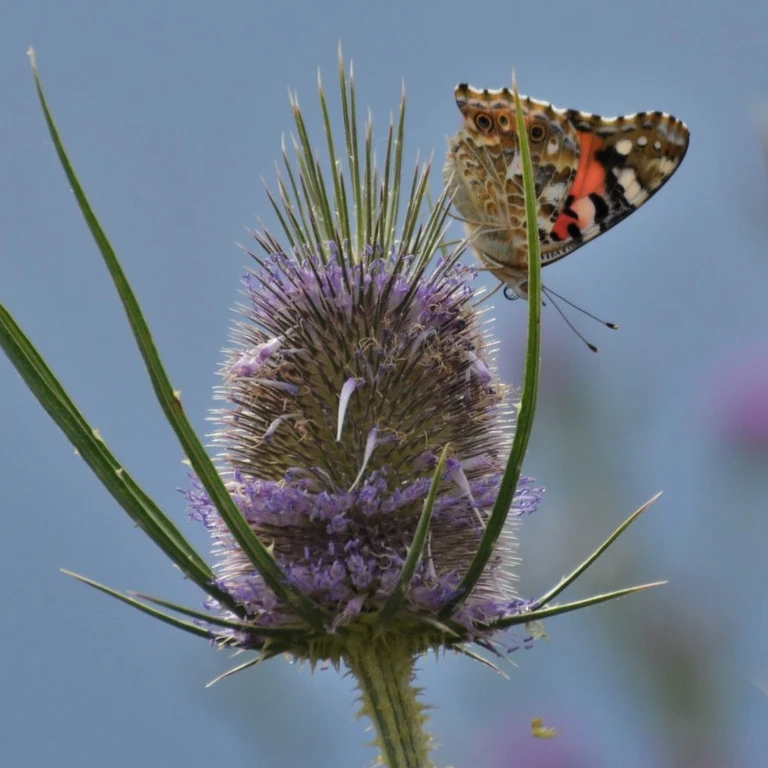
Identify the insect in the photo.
Vanessa cardui
